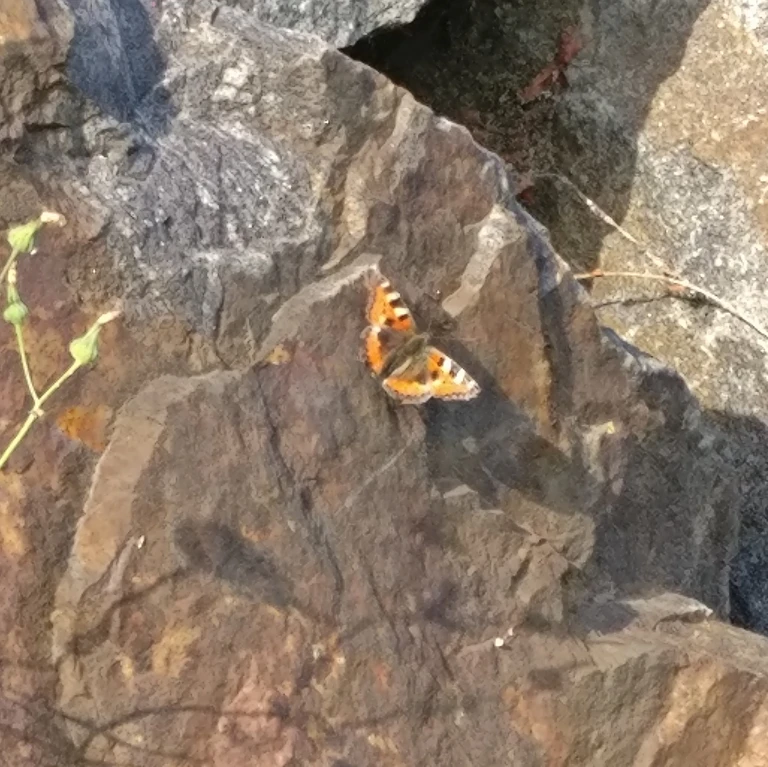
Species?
Aglais urticae
